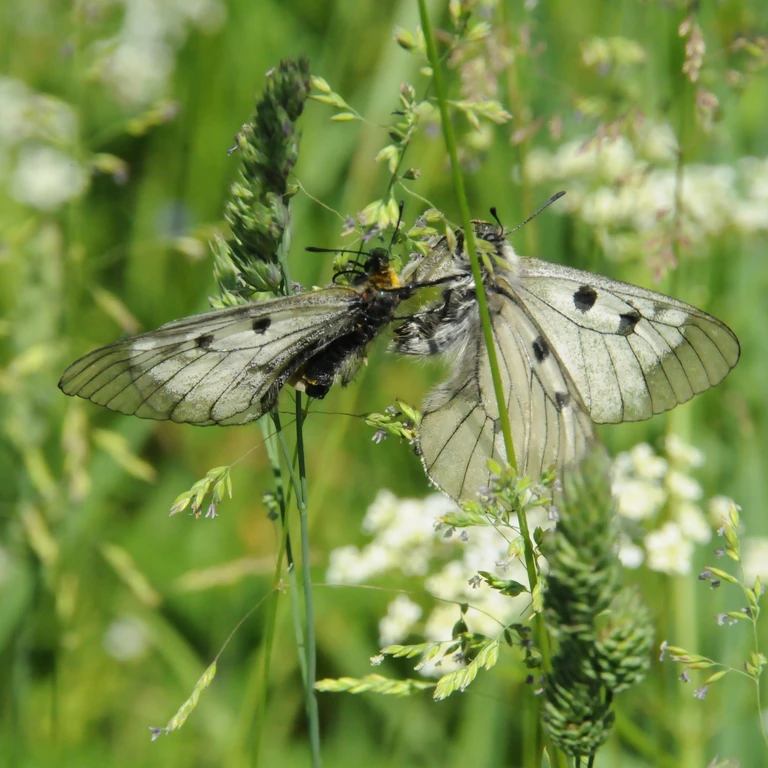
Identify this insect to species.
Parnassius mnemosyne
